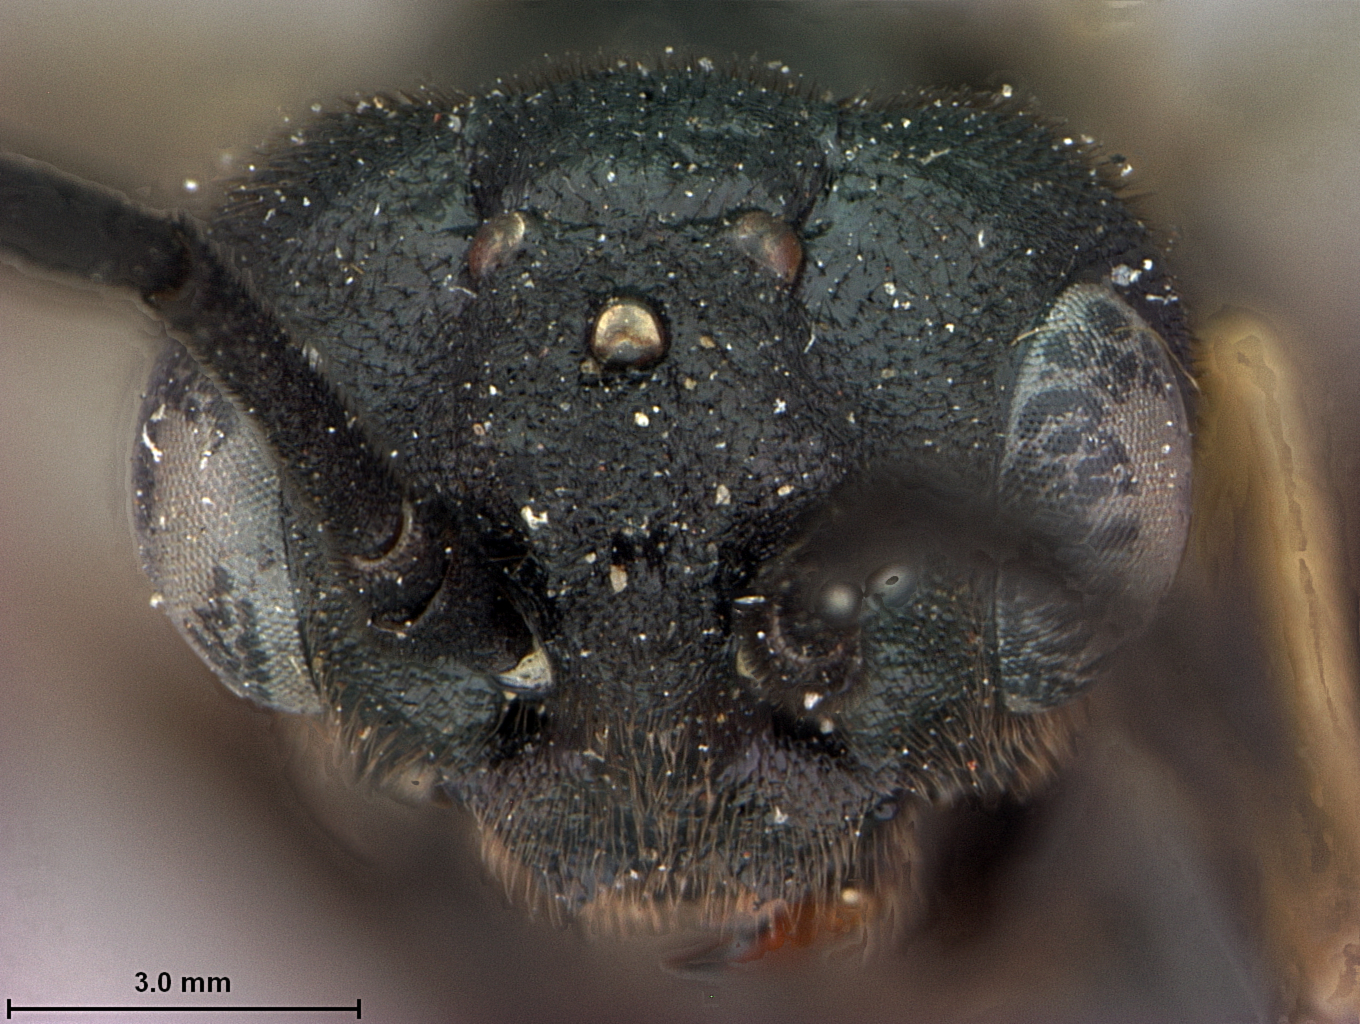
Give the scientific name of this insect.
Emphytina vanduzeei
